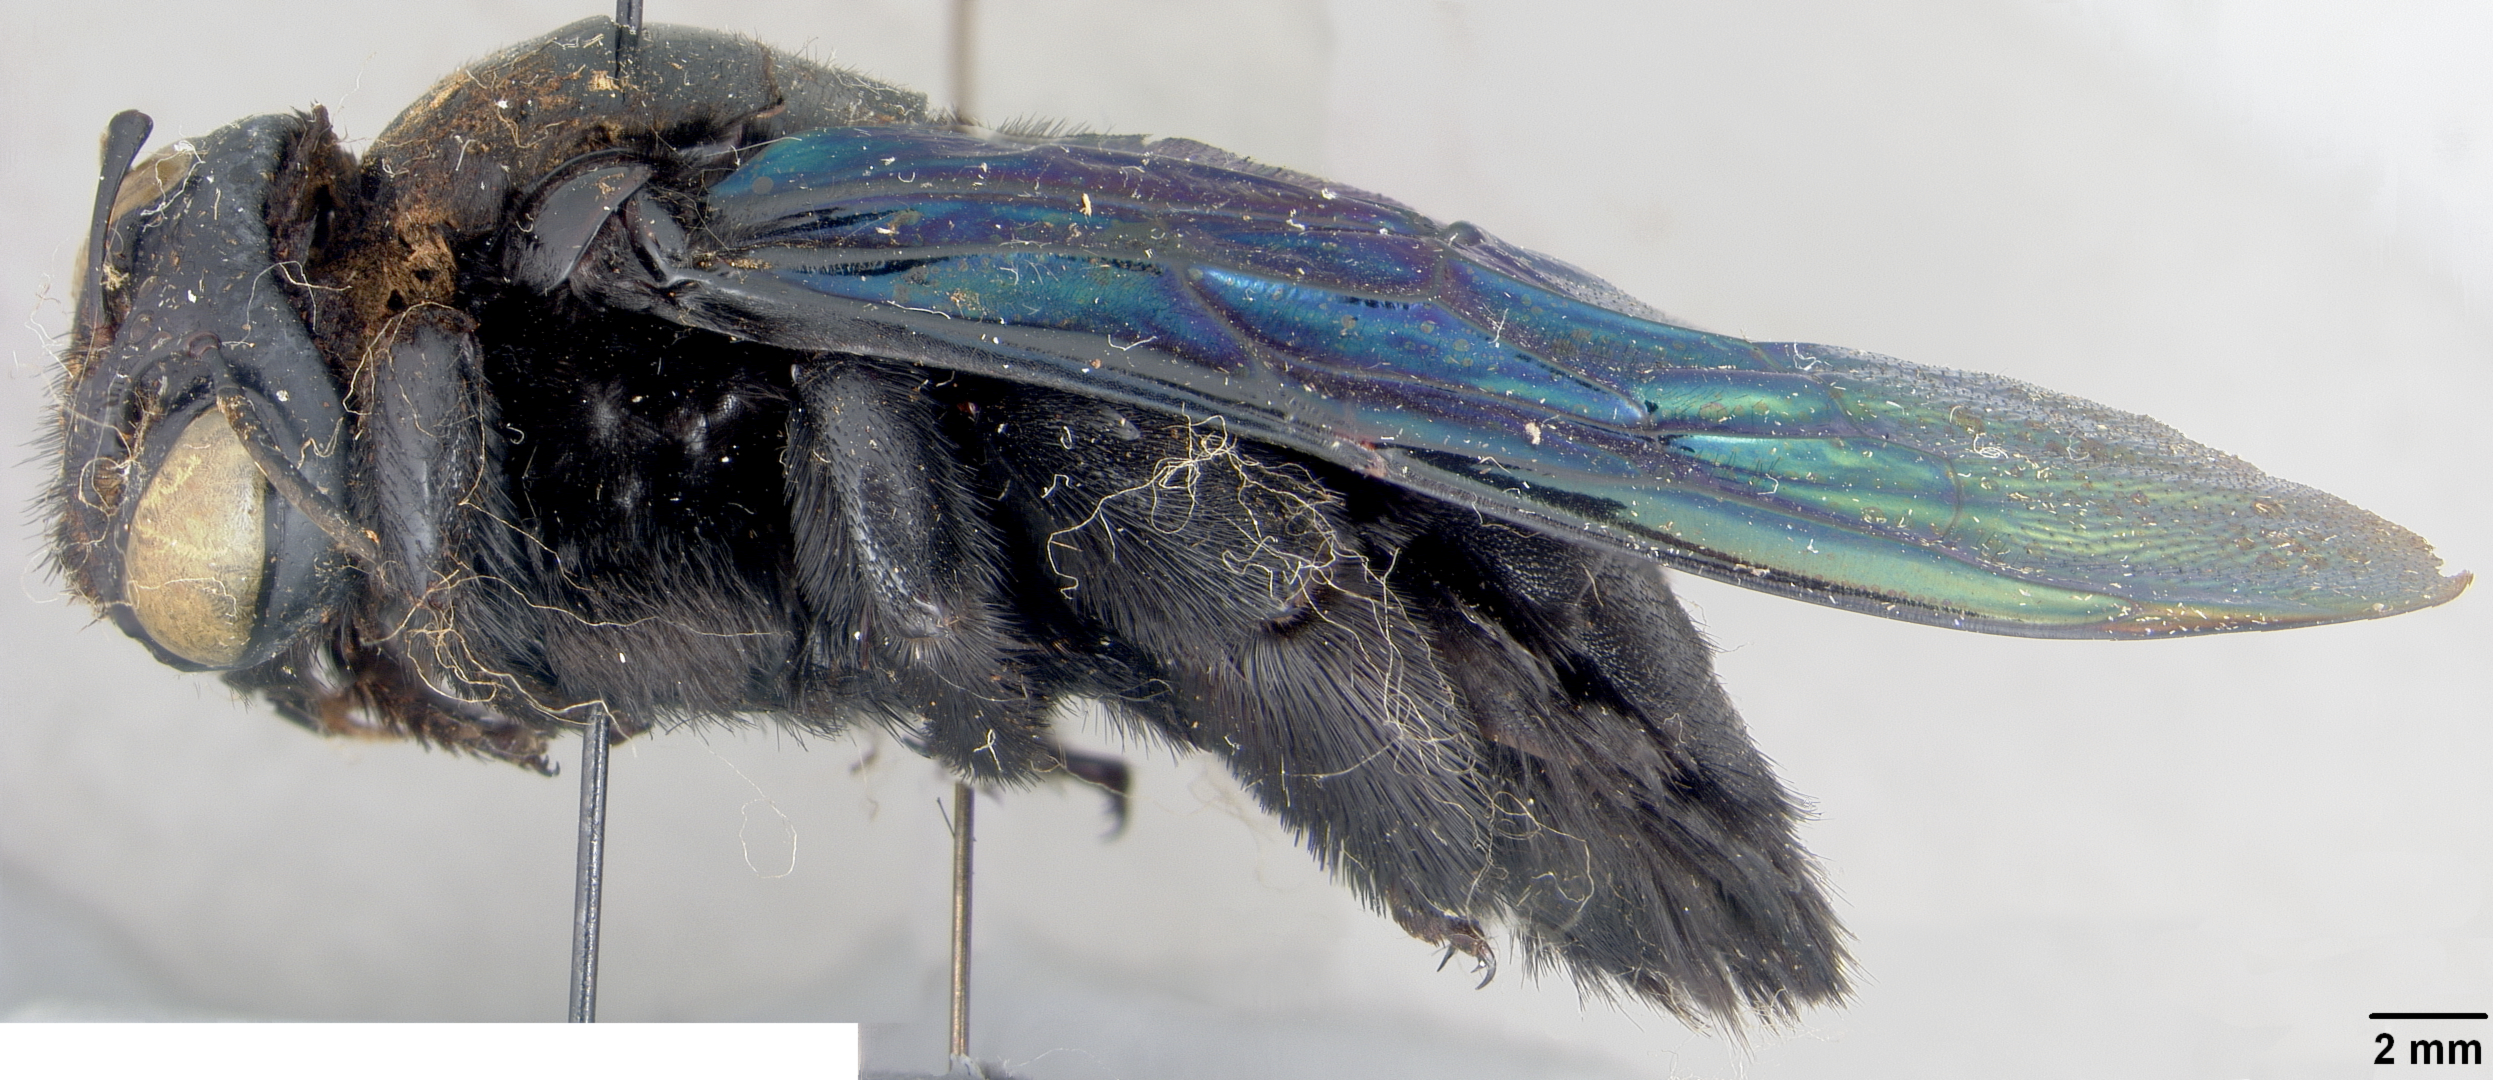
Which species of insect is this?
Mesotrichia latipes
